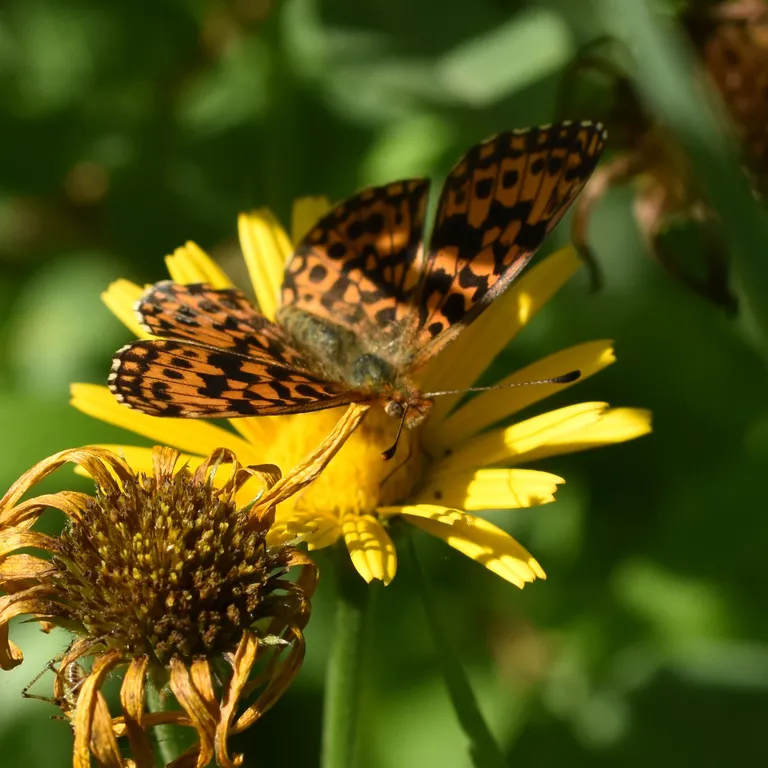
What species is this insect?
Boloria dia
